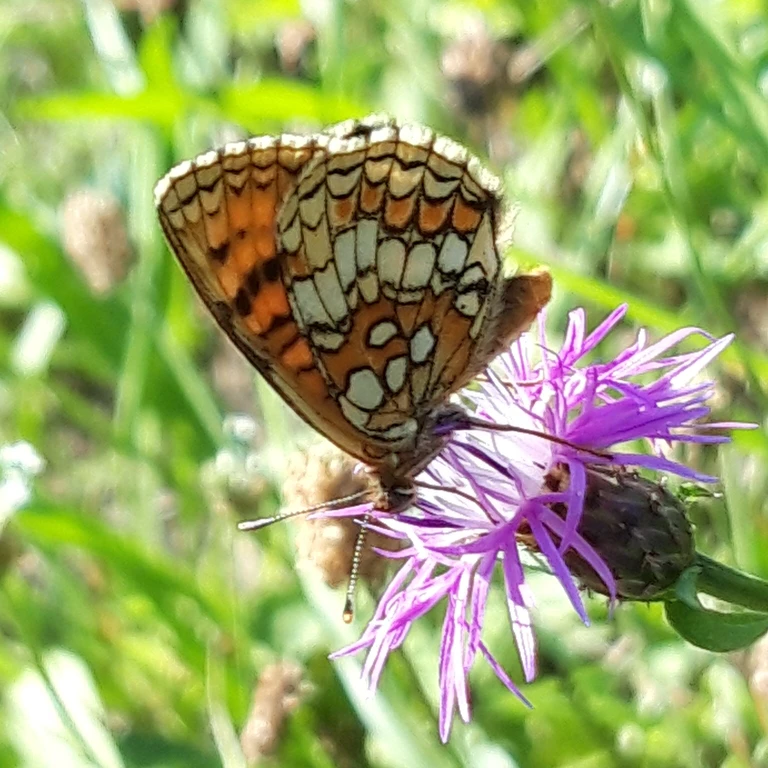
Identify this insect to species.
Melitaea athalia
